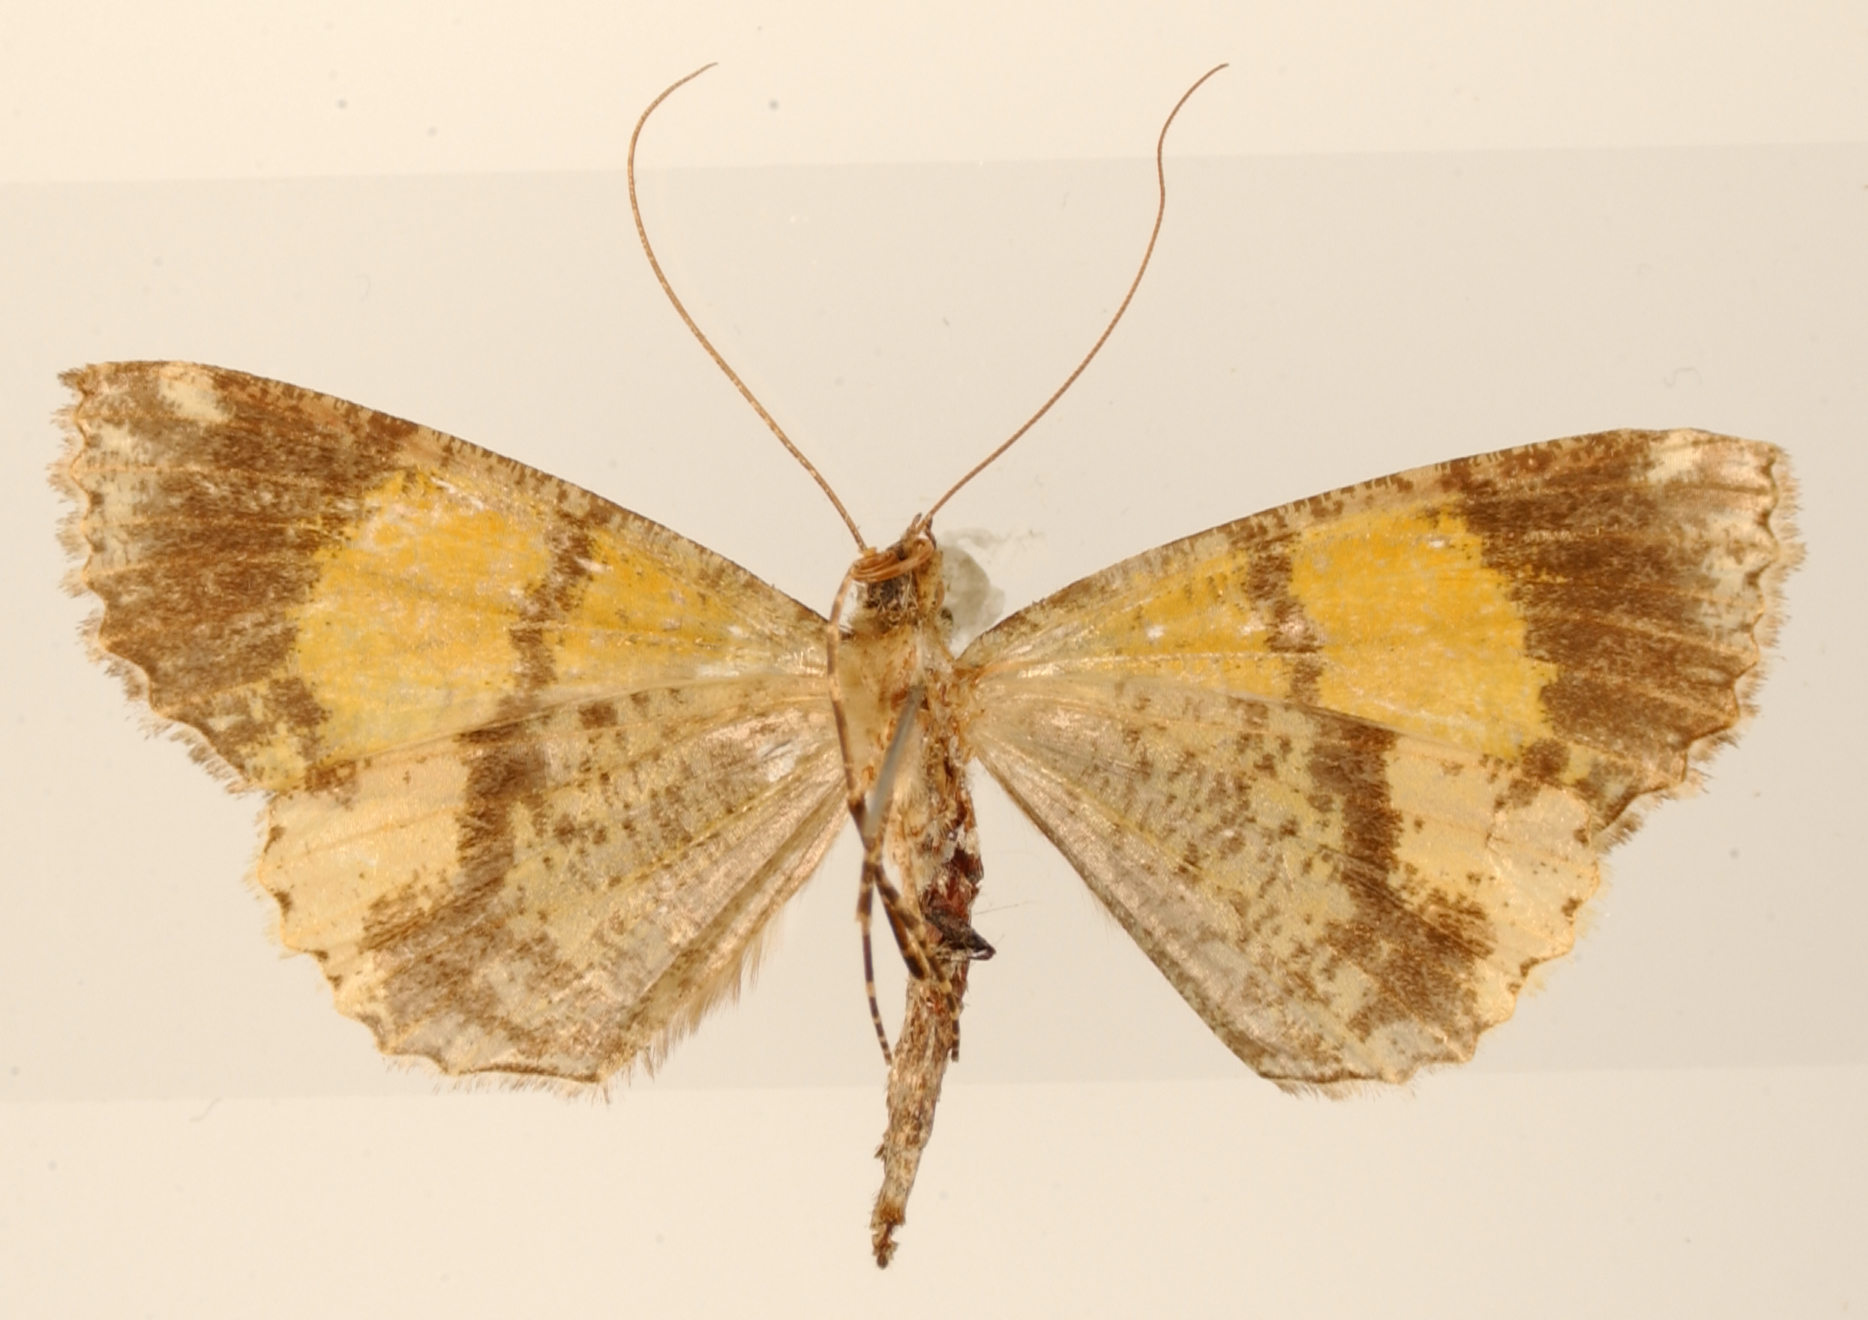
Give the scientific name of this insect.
Ischnopteris subflavata
